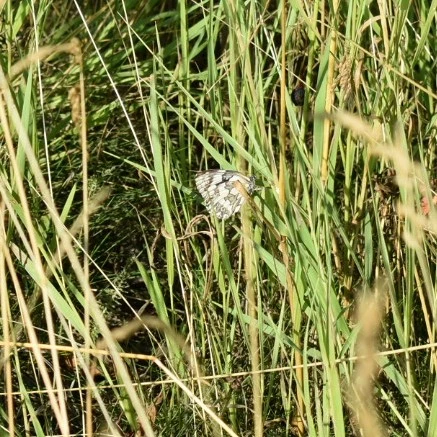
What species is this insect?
Melanargia galathea
